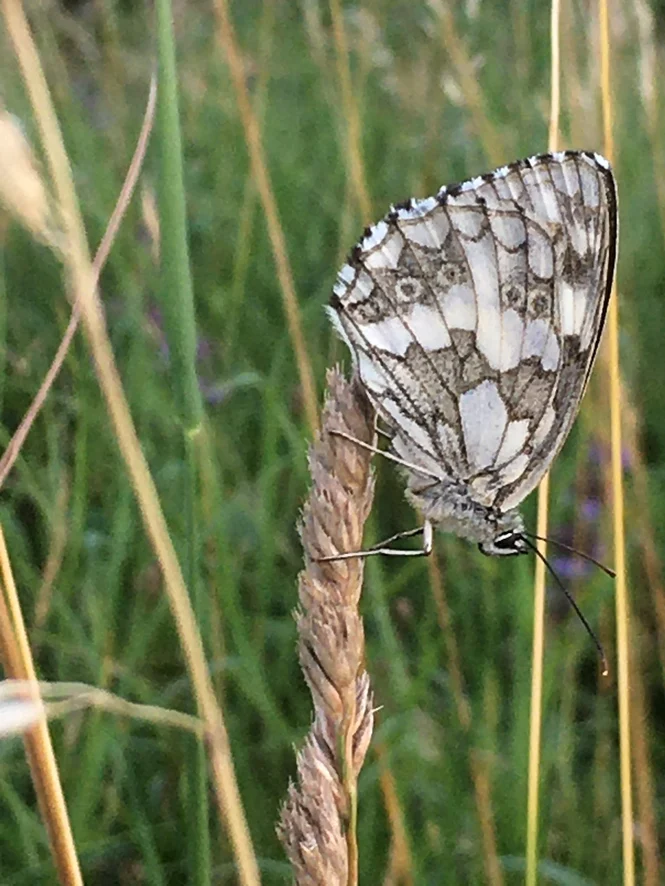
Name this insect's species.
Melanargia galathea
